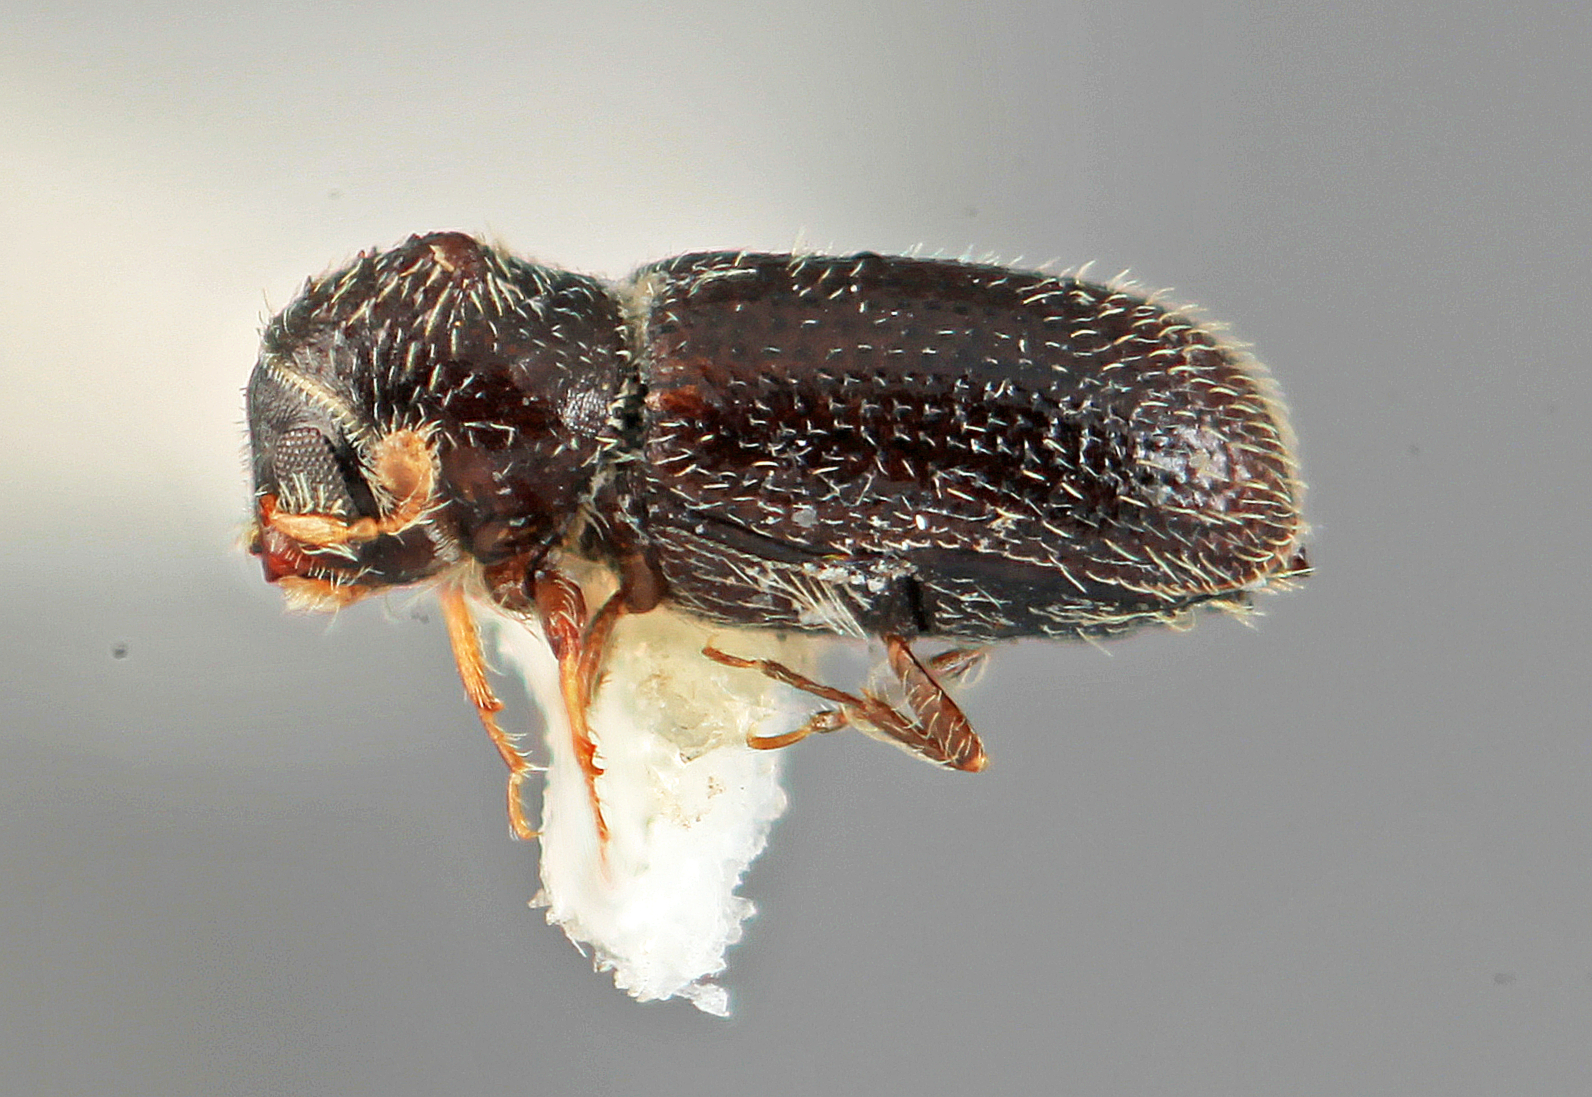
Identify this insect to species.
Pseudothysanoes cuspidis
